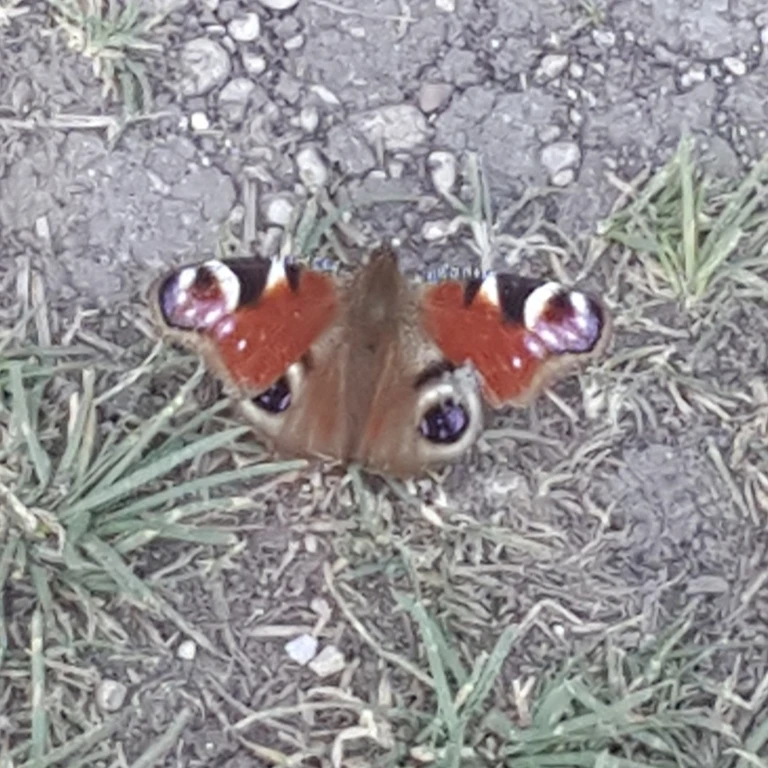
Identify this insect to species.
Aglais io
